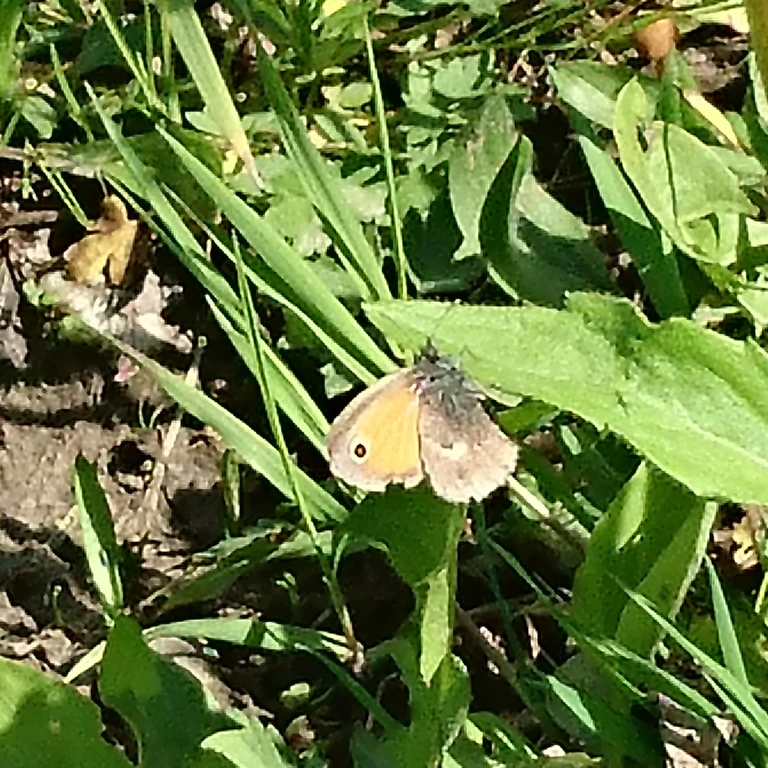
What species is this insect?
Coenonympha pamphilus
